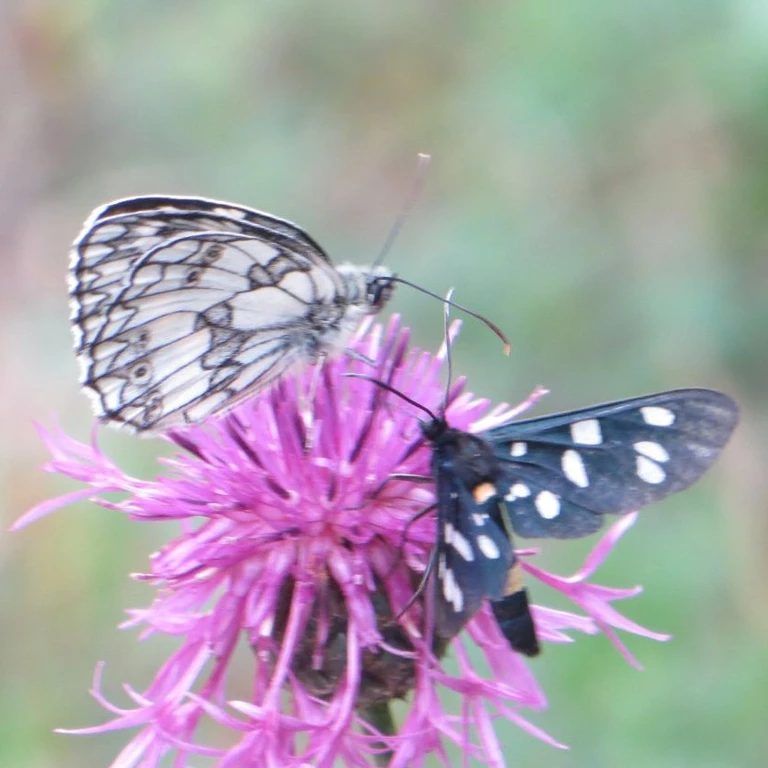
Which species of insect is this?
Amata phegea
